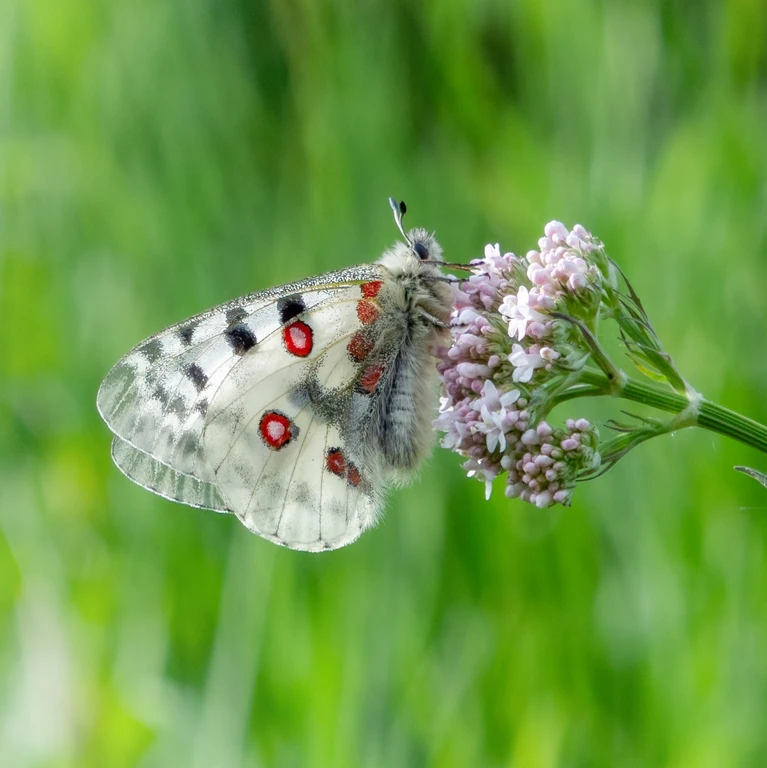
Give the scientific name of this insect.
Parnassius apollo
